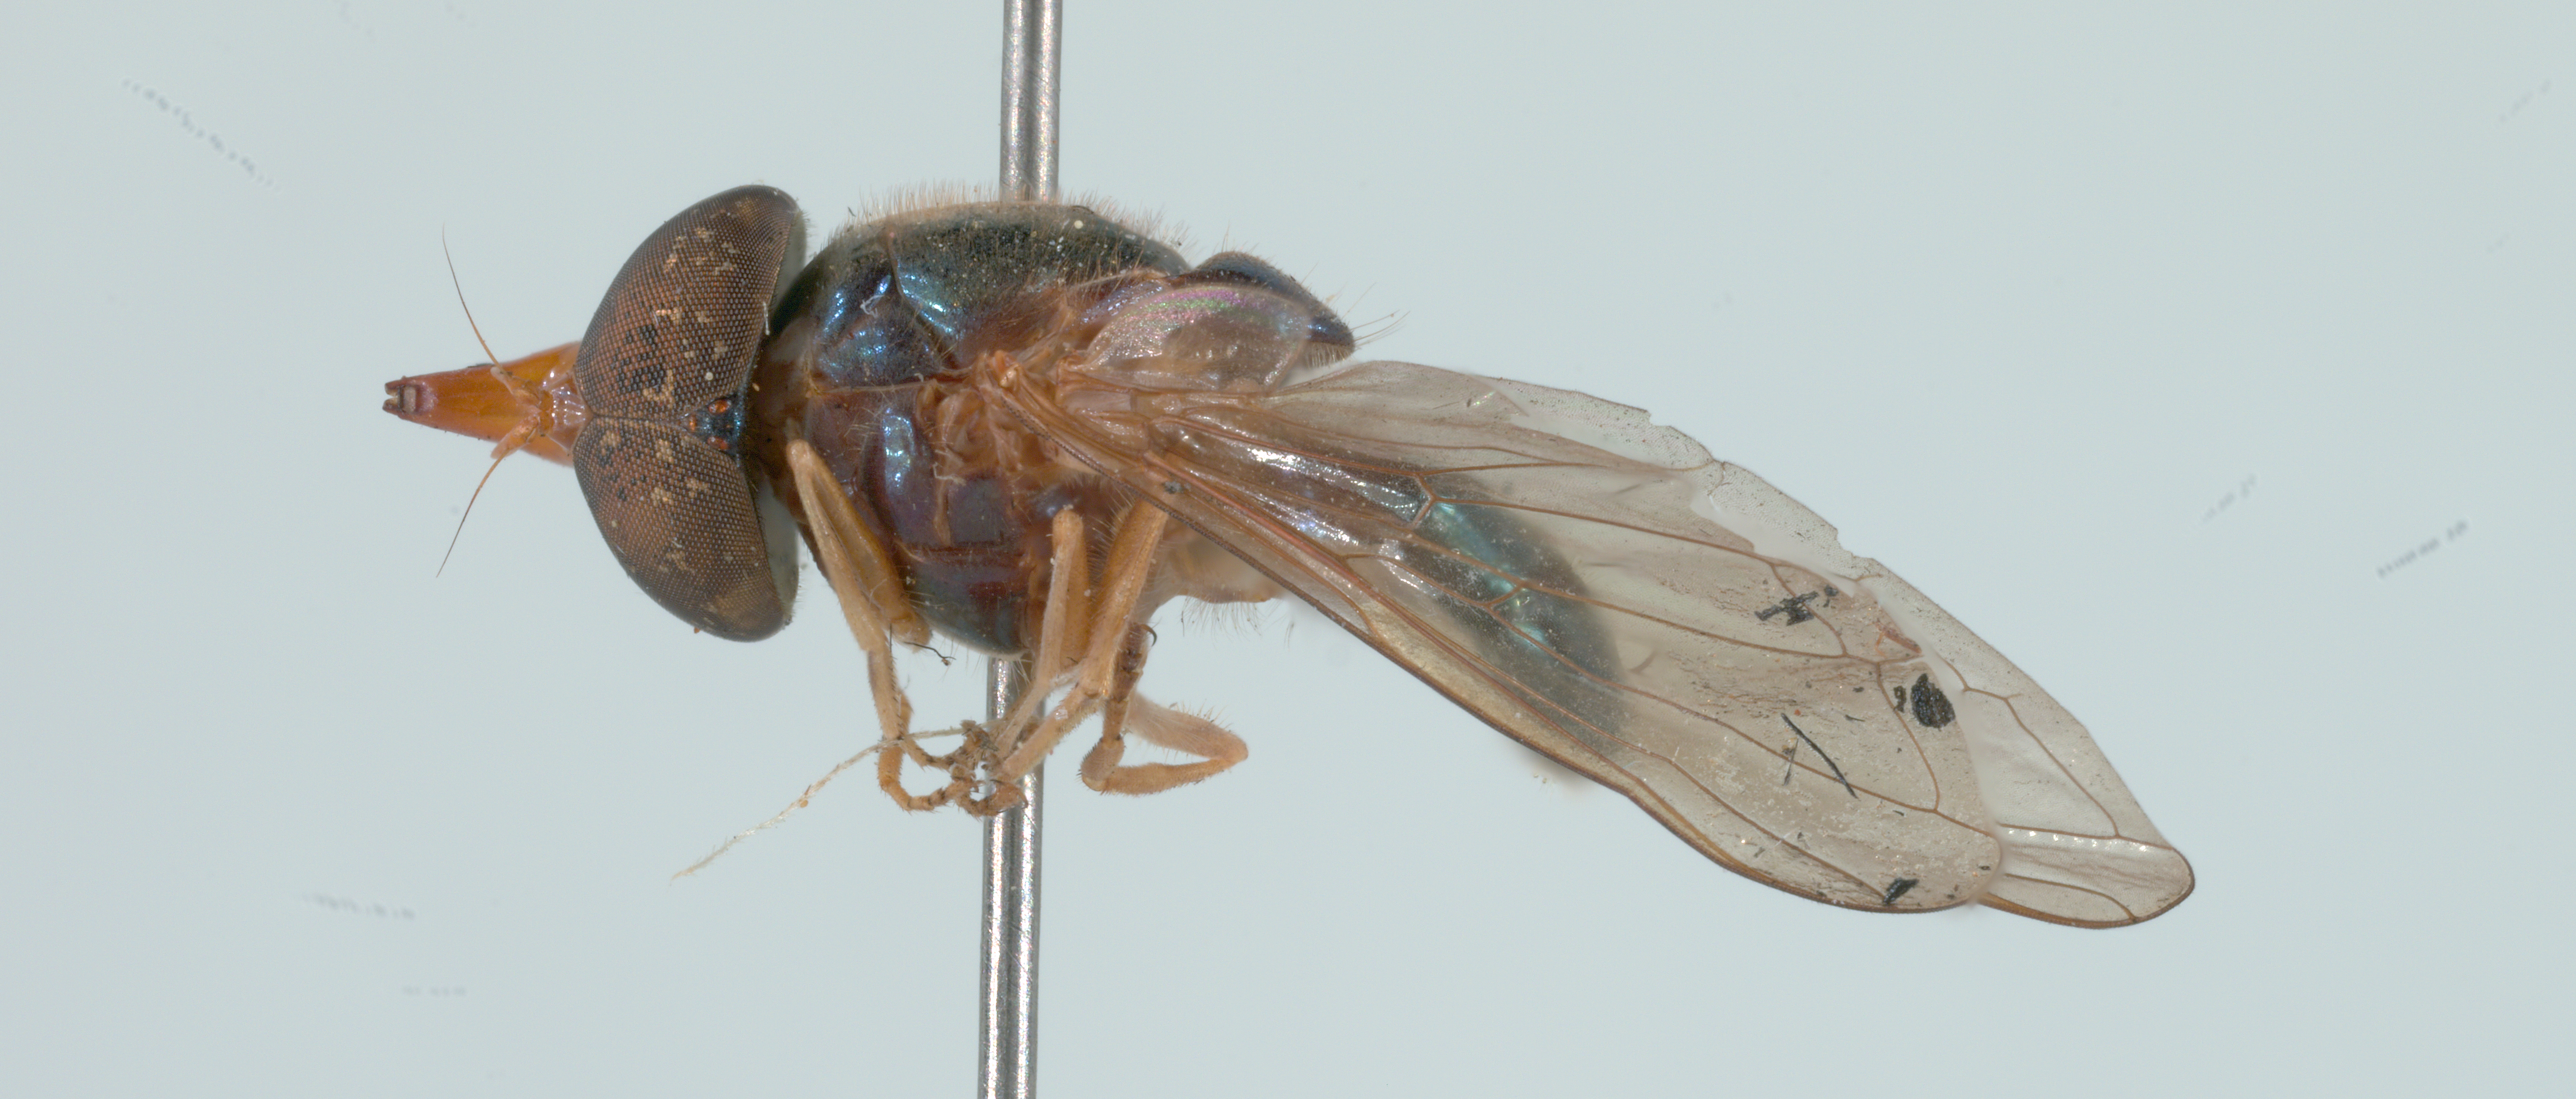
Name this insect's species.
Rhingia caerulescens
